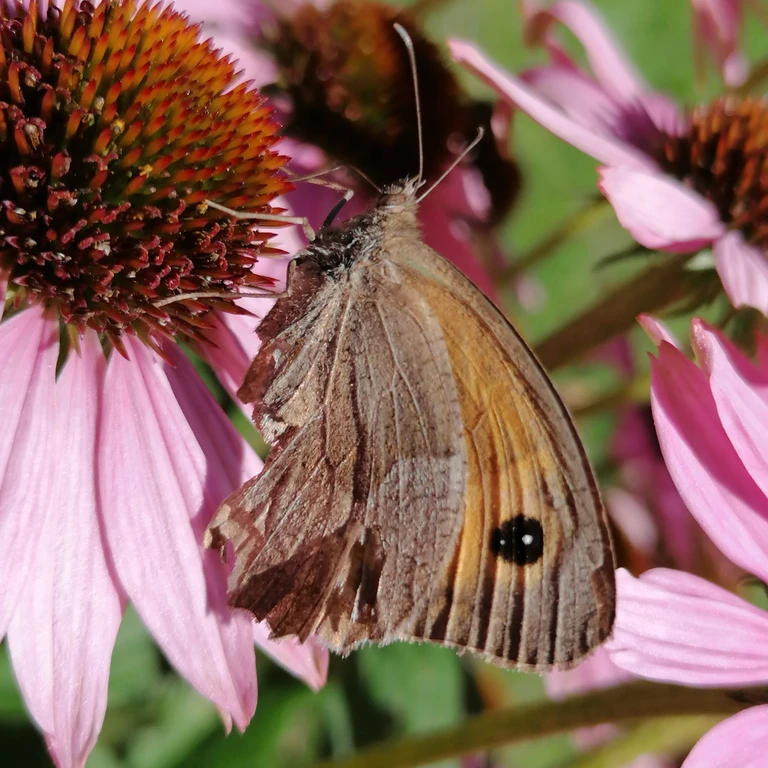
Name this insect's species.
Maniola jurtina
